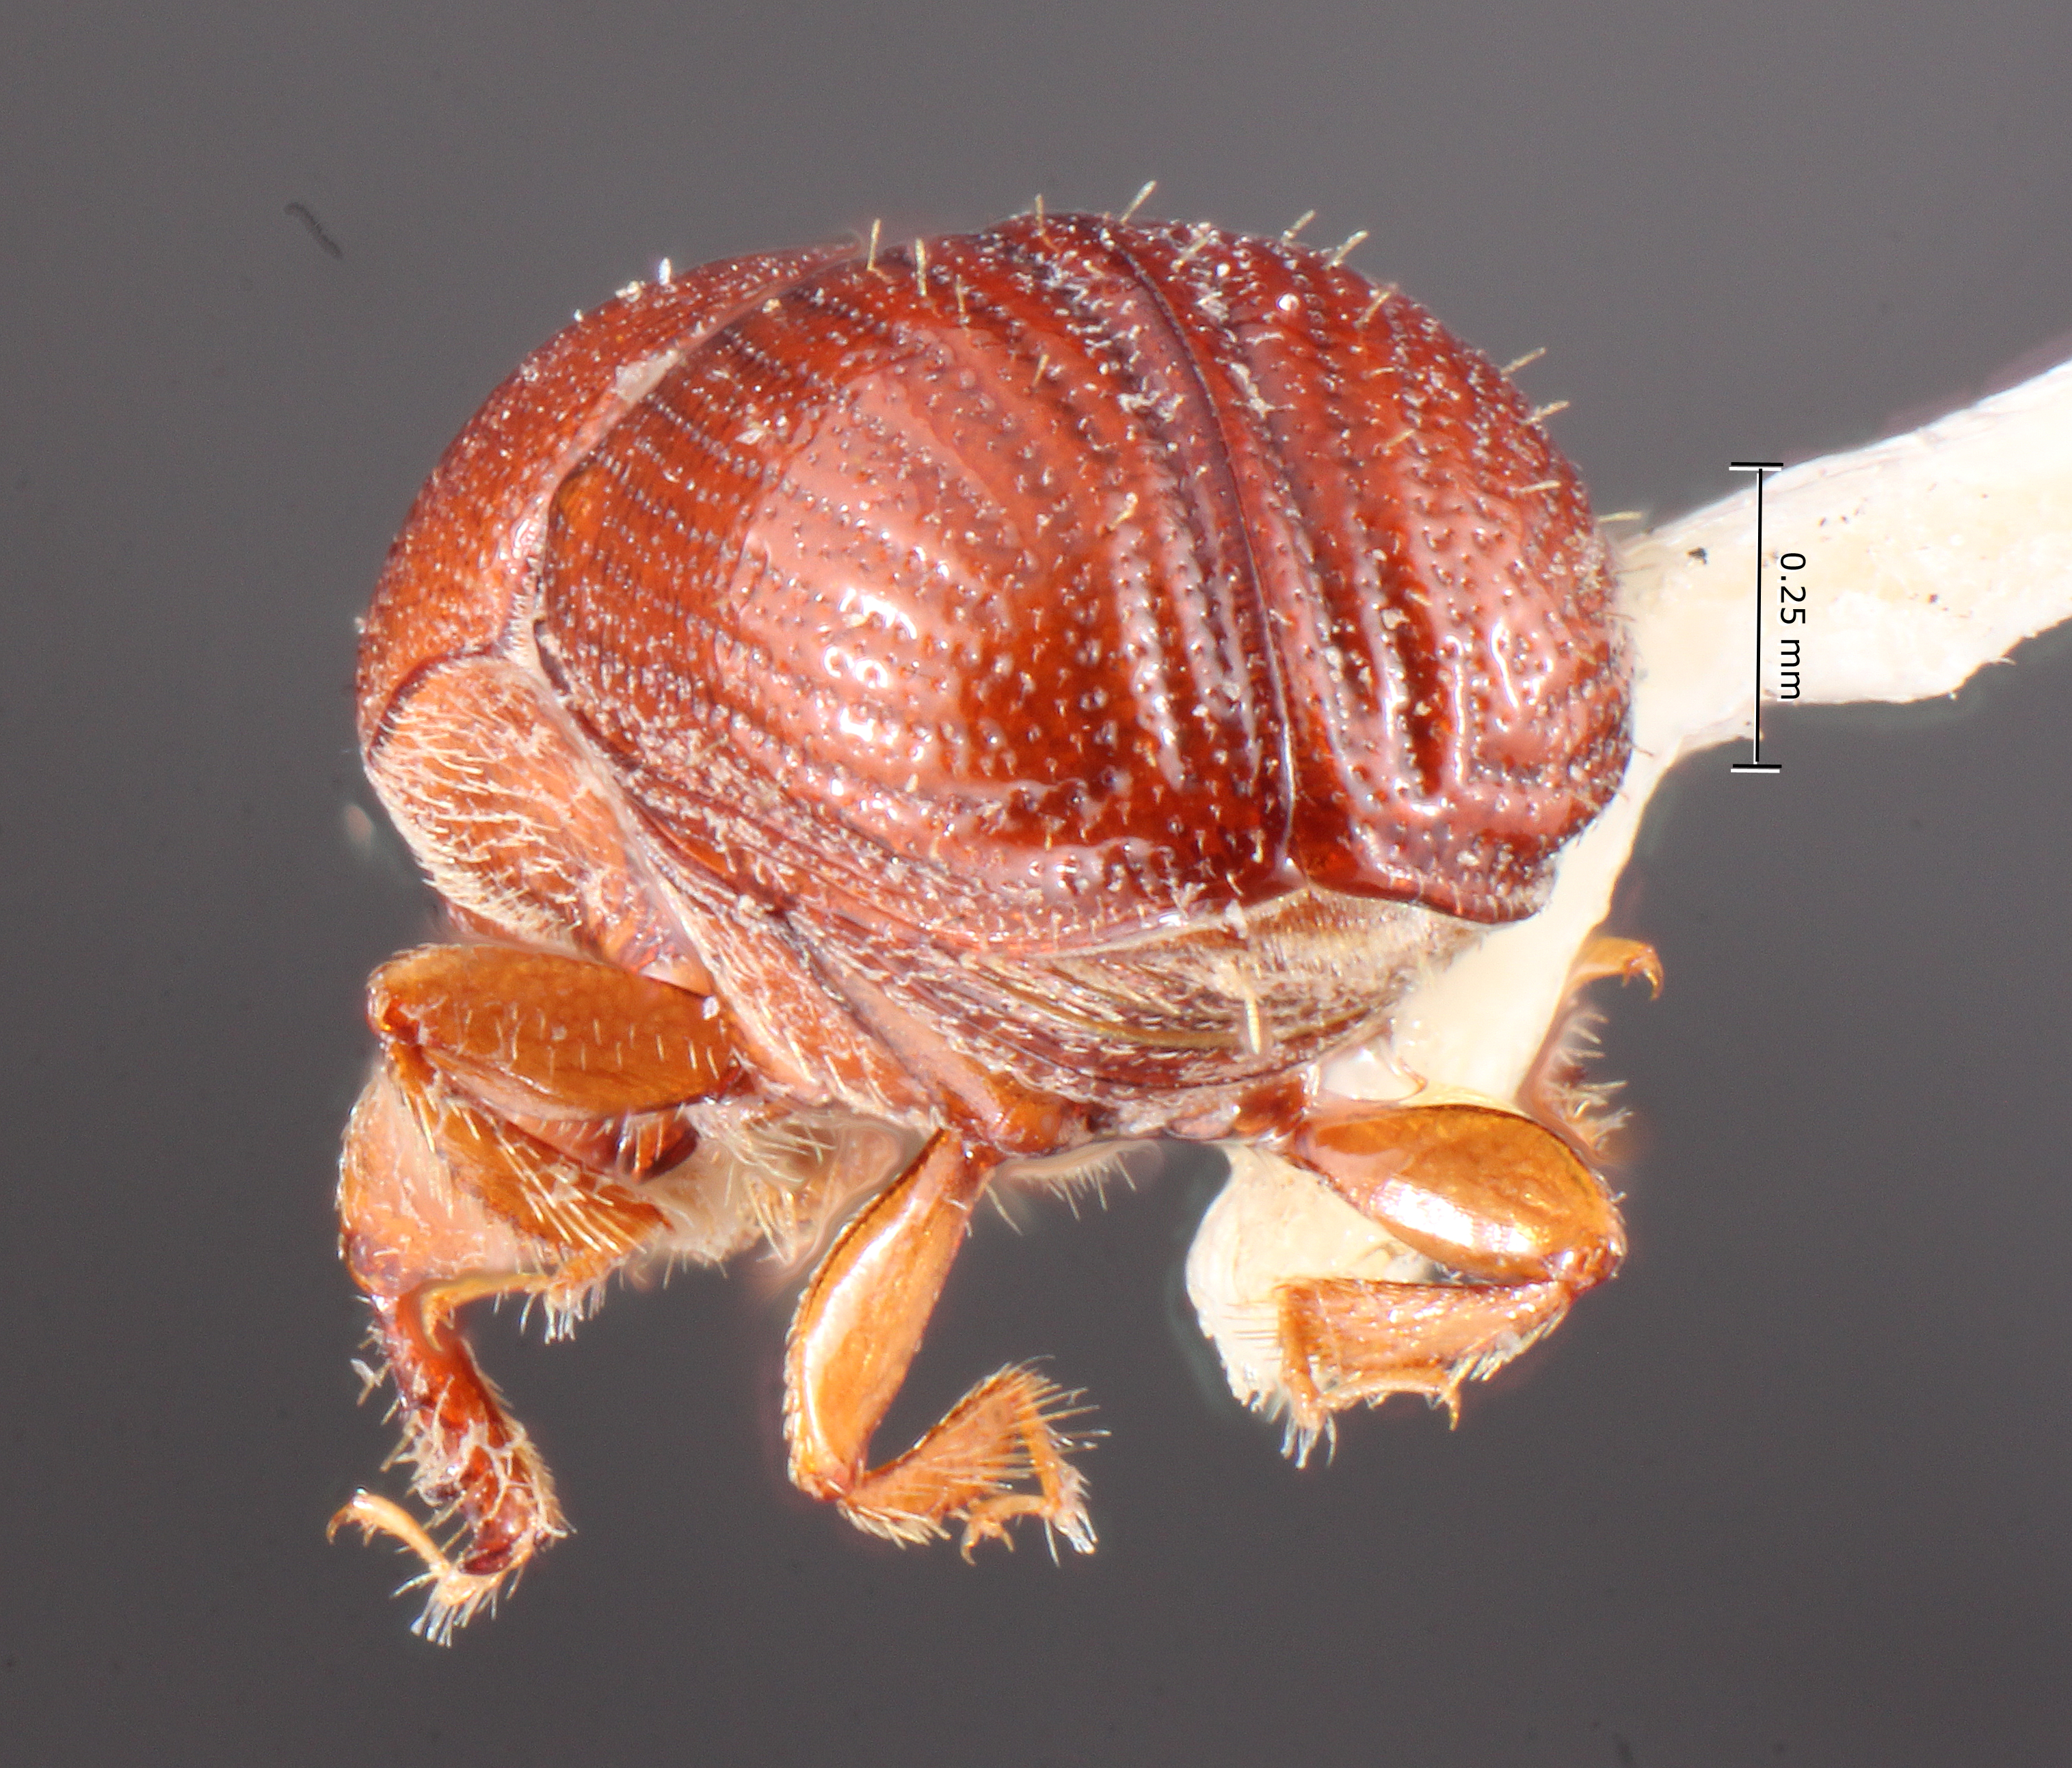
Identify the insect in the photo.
Prionosceles spadix
